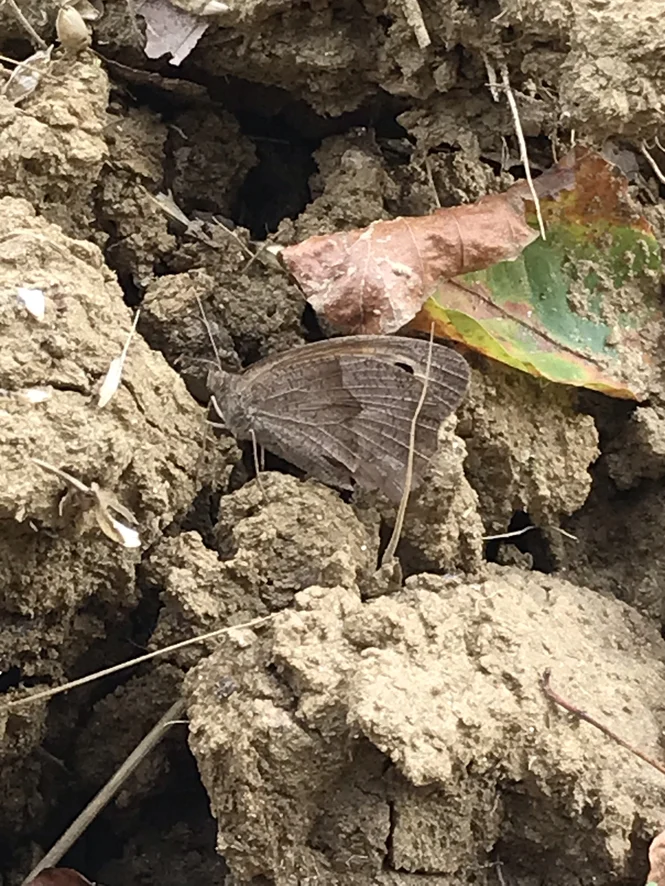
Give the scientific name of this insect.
Maniola jurtina
